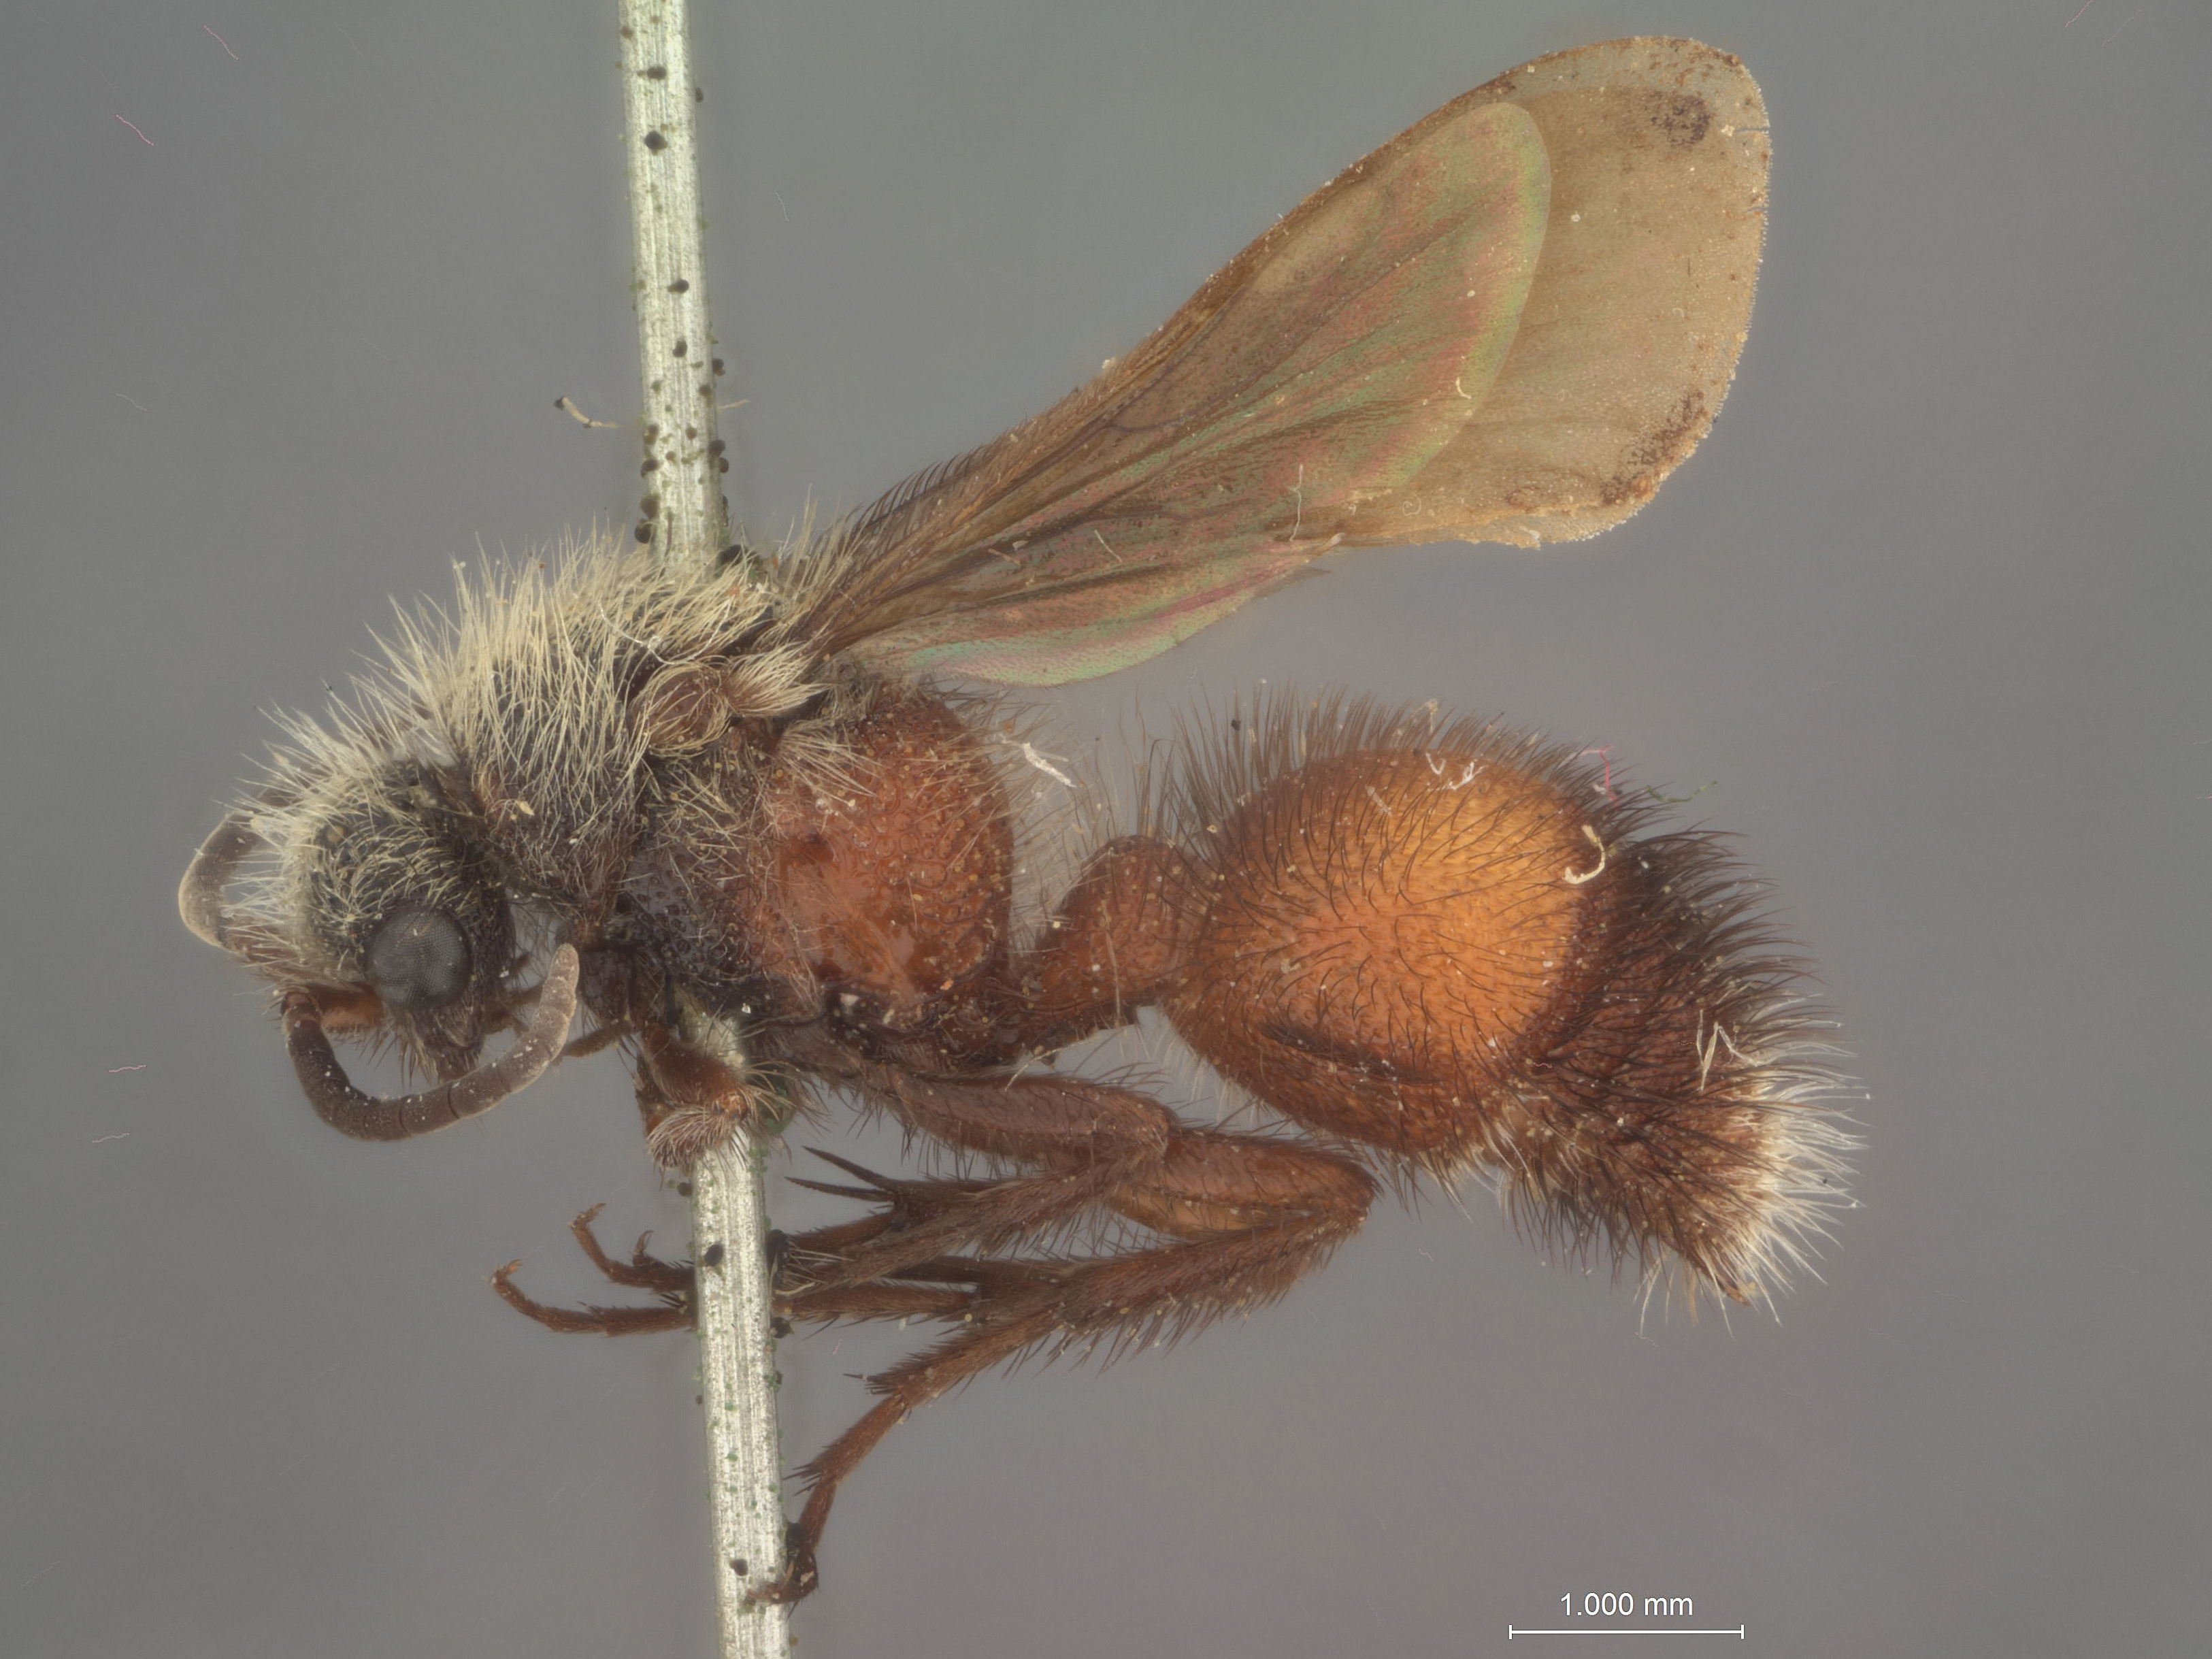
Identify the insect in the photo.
Ephuta boulderensis
